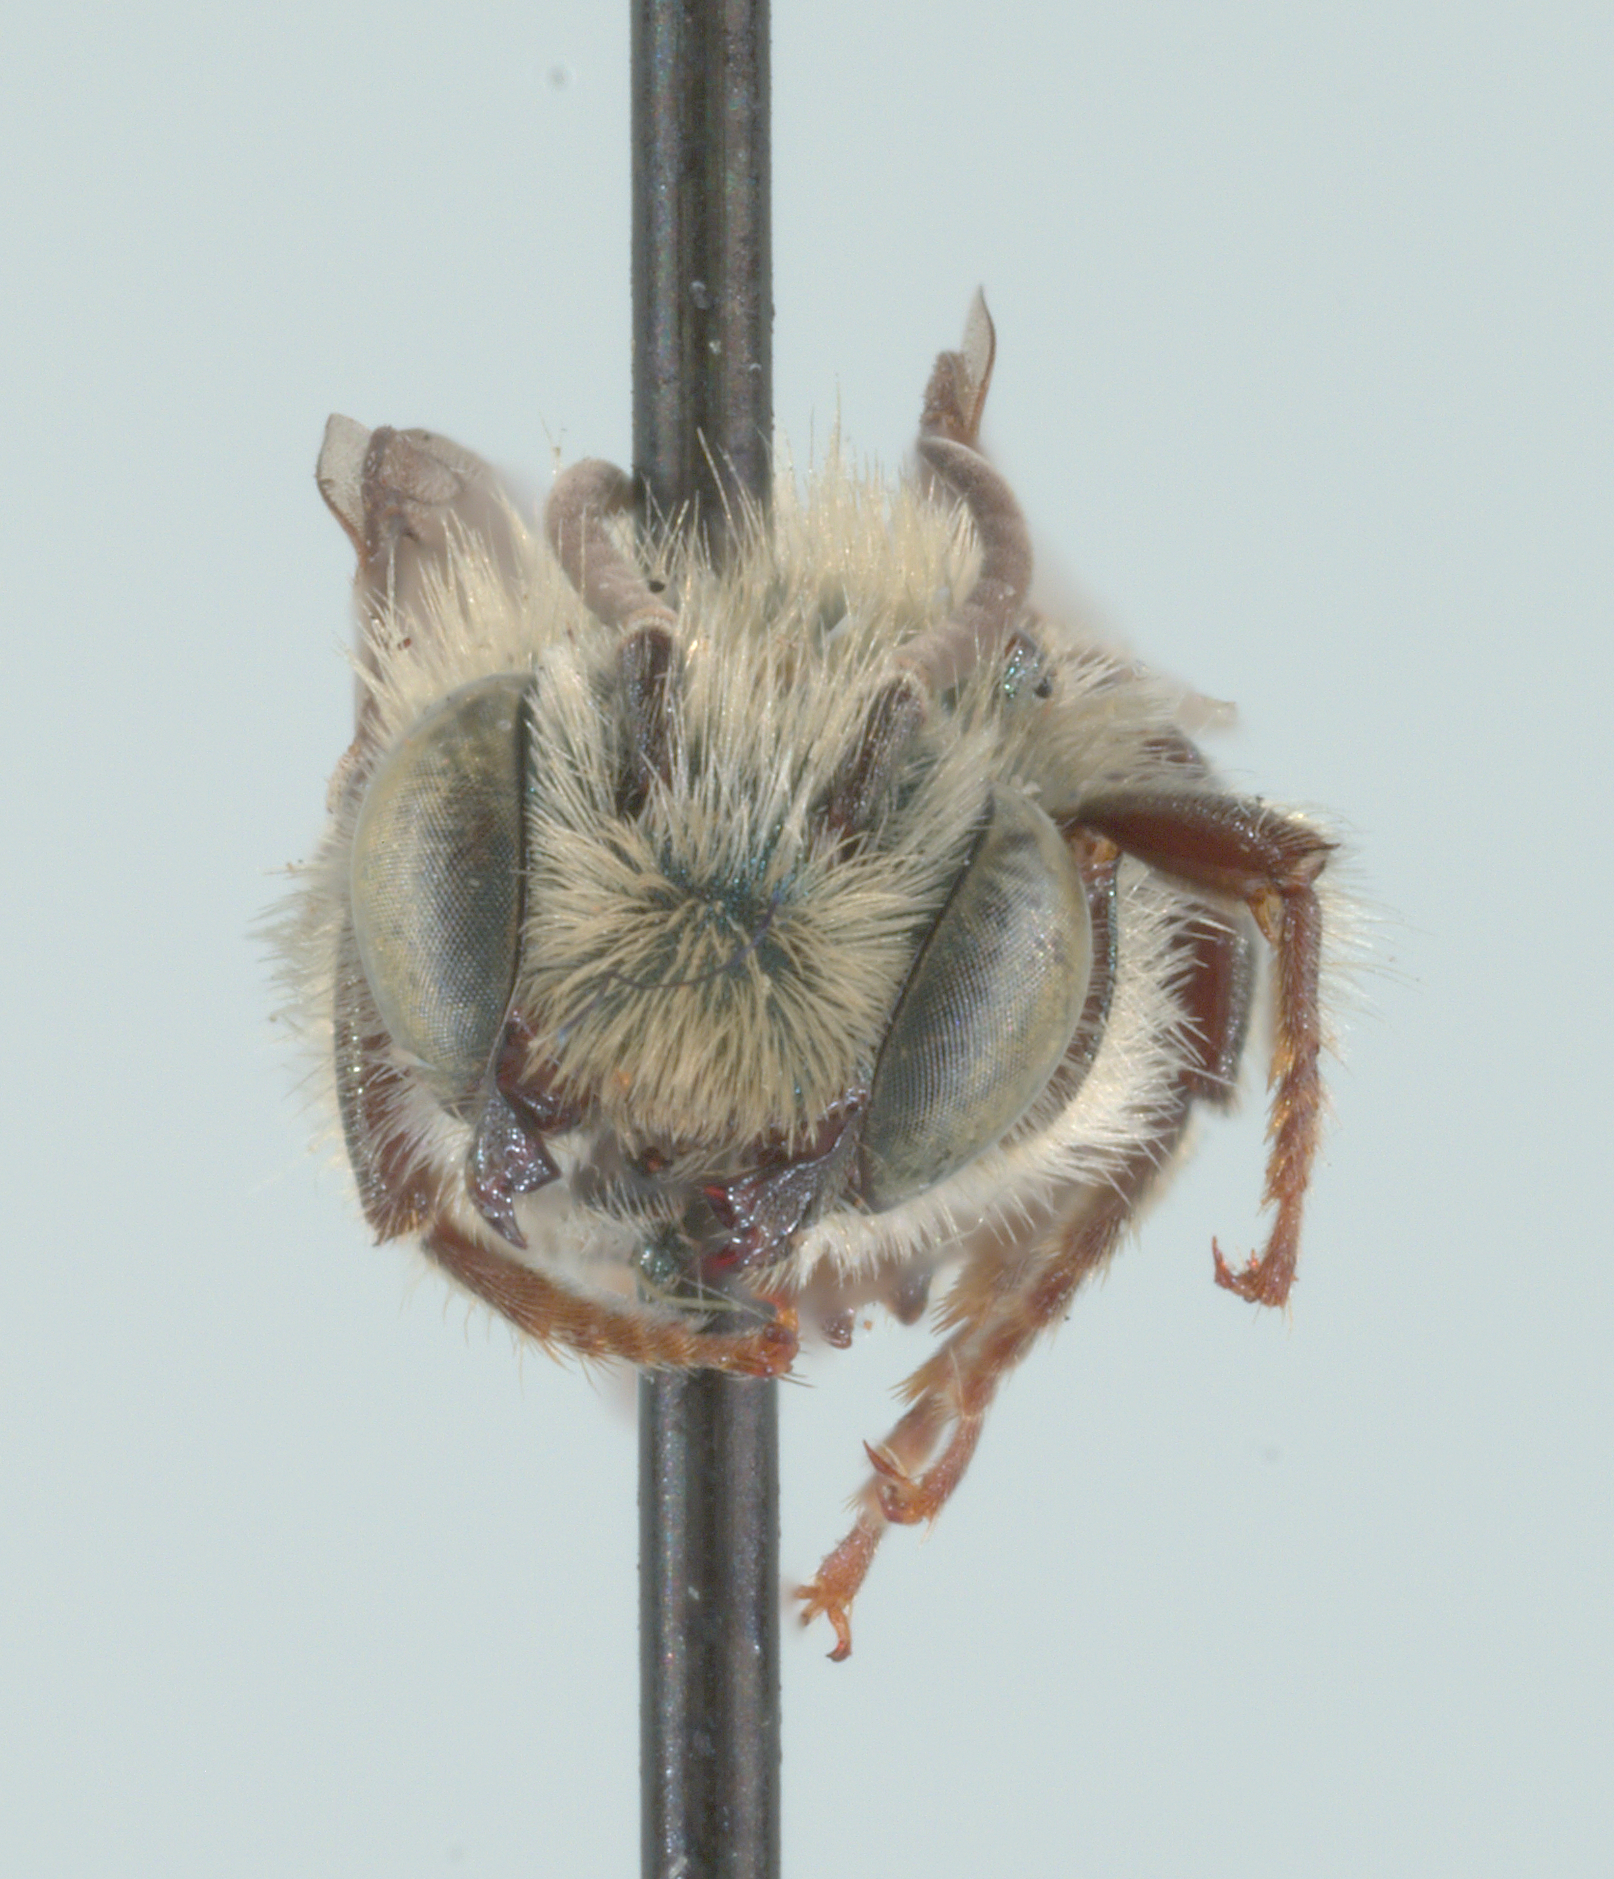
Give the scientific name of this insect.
Osmia inurbana
